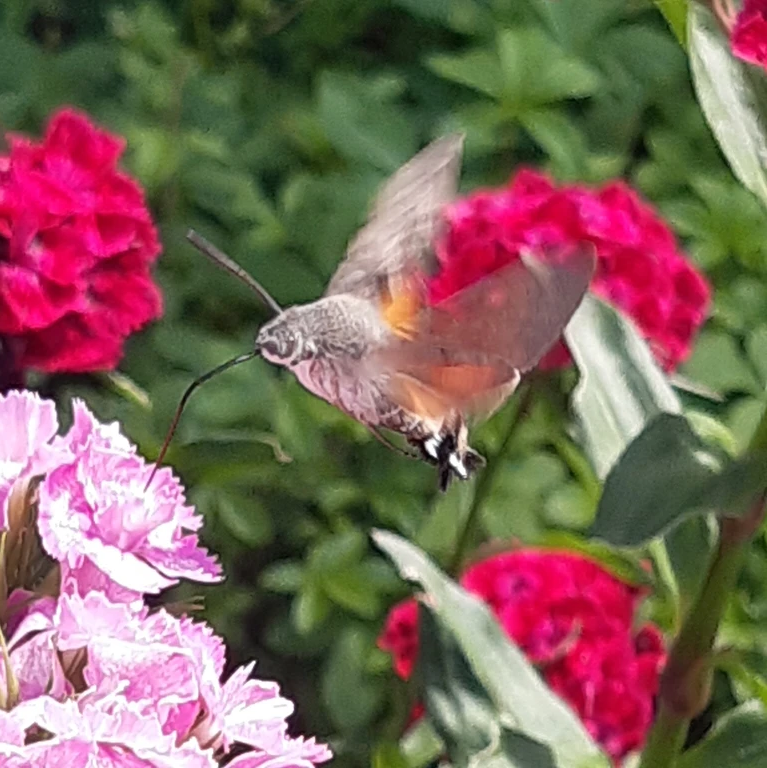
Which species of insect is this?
Macroglossum stellatarum
